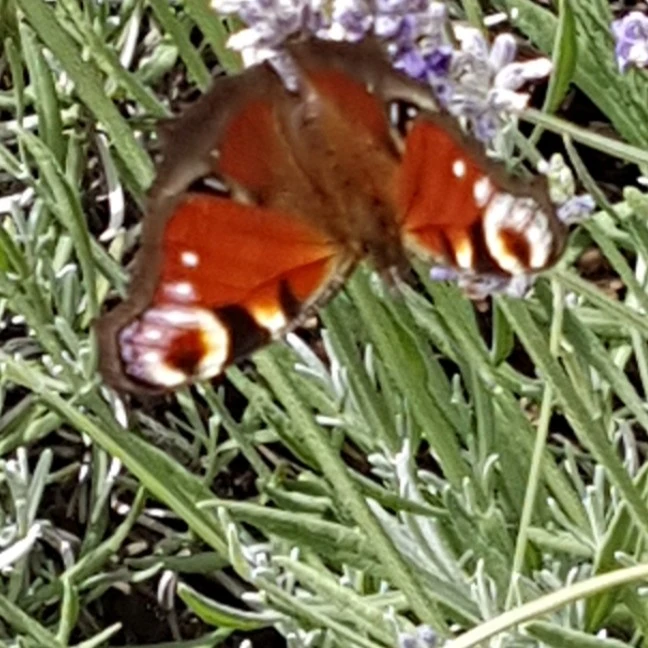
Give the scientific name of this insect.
Aglais io
